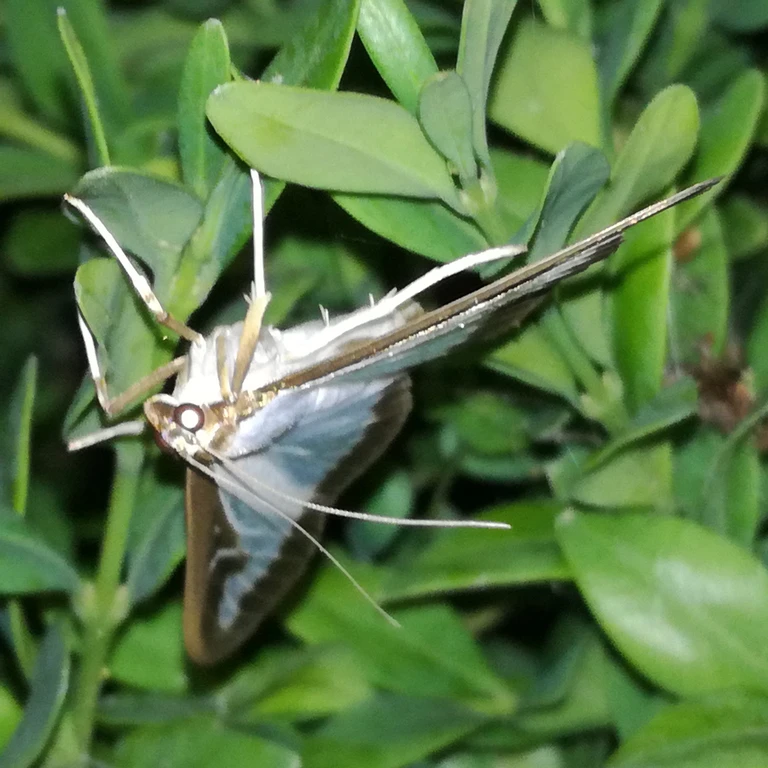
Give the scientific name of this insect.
Cydalima perspectalis
